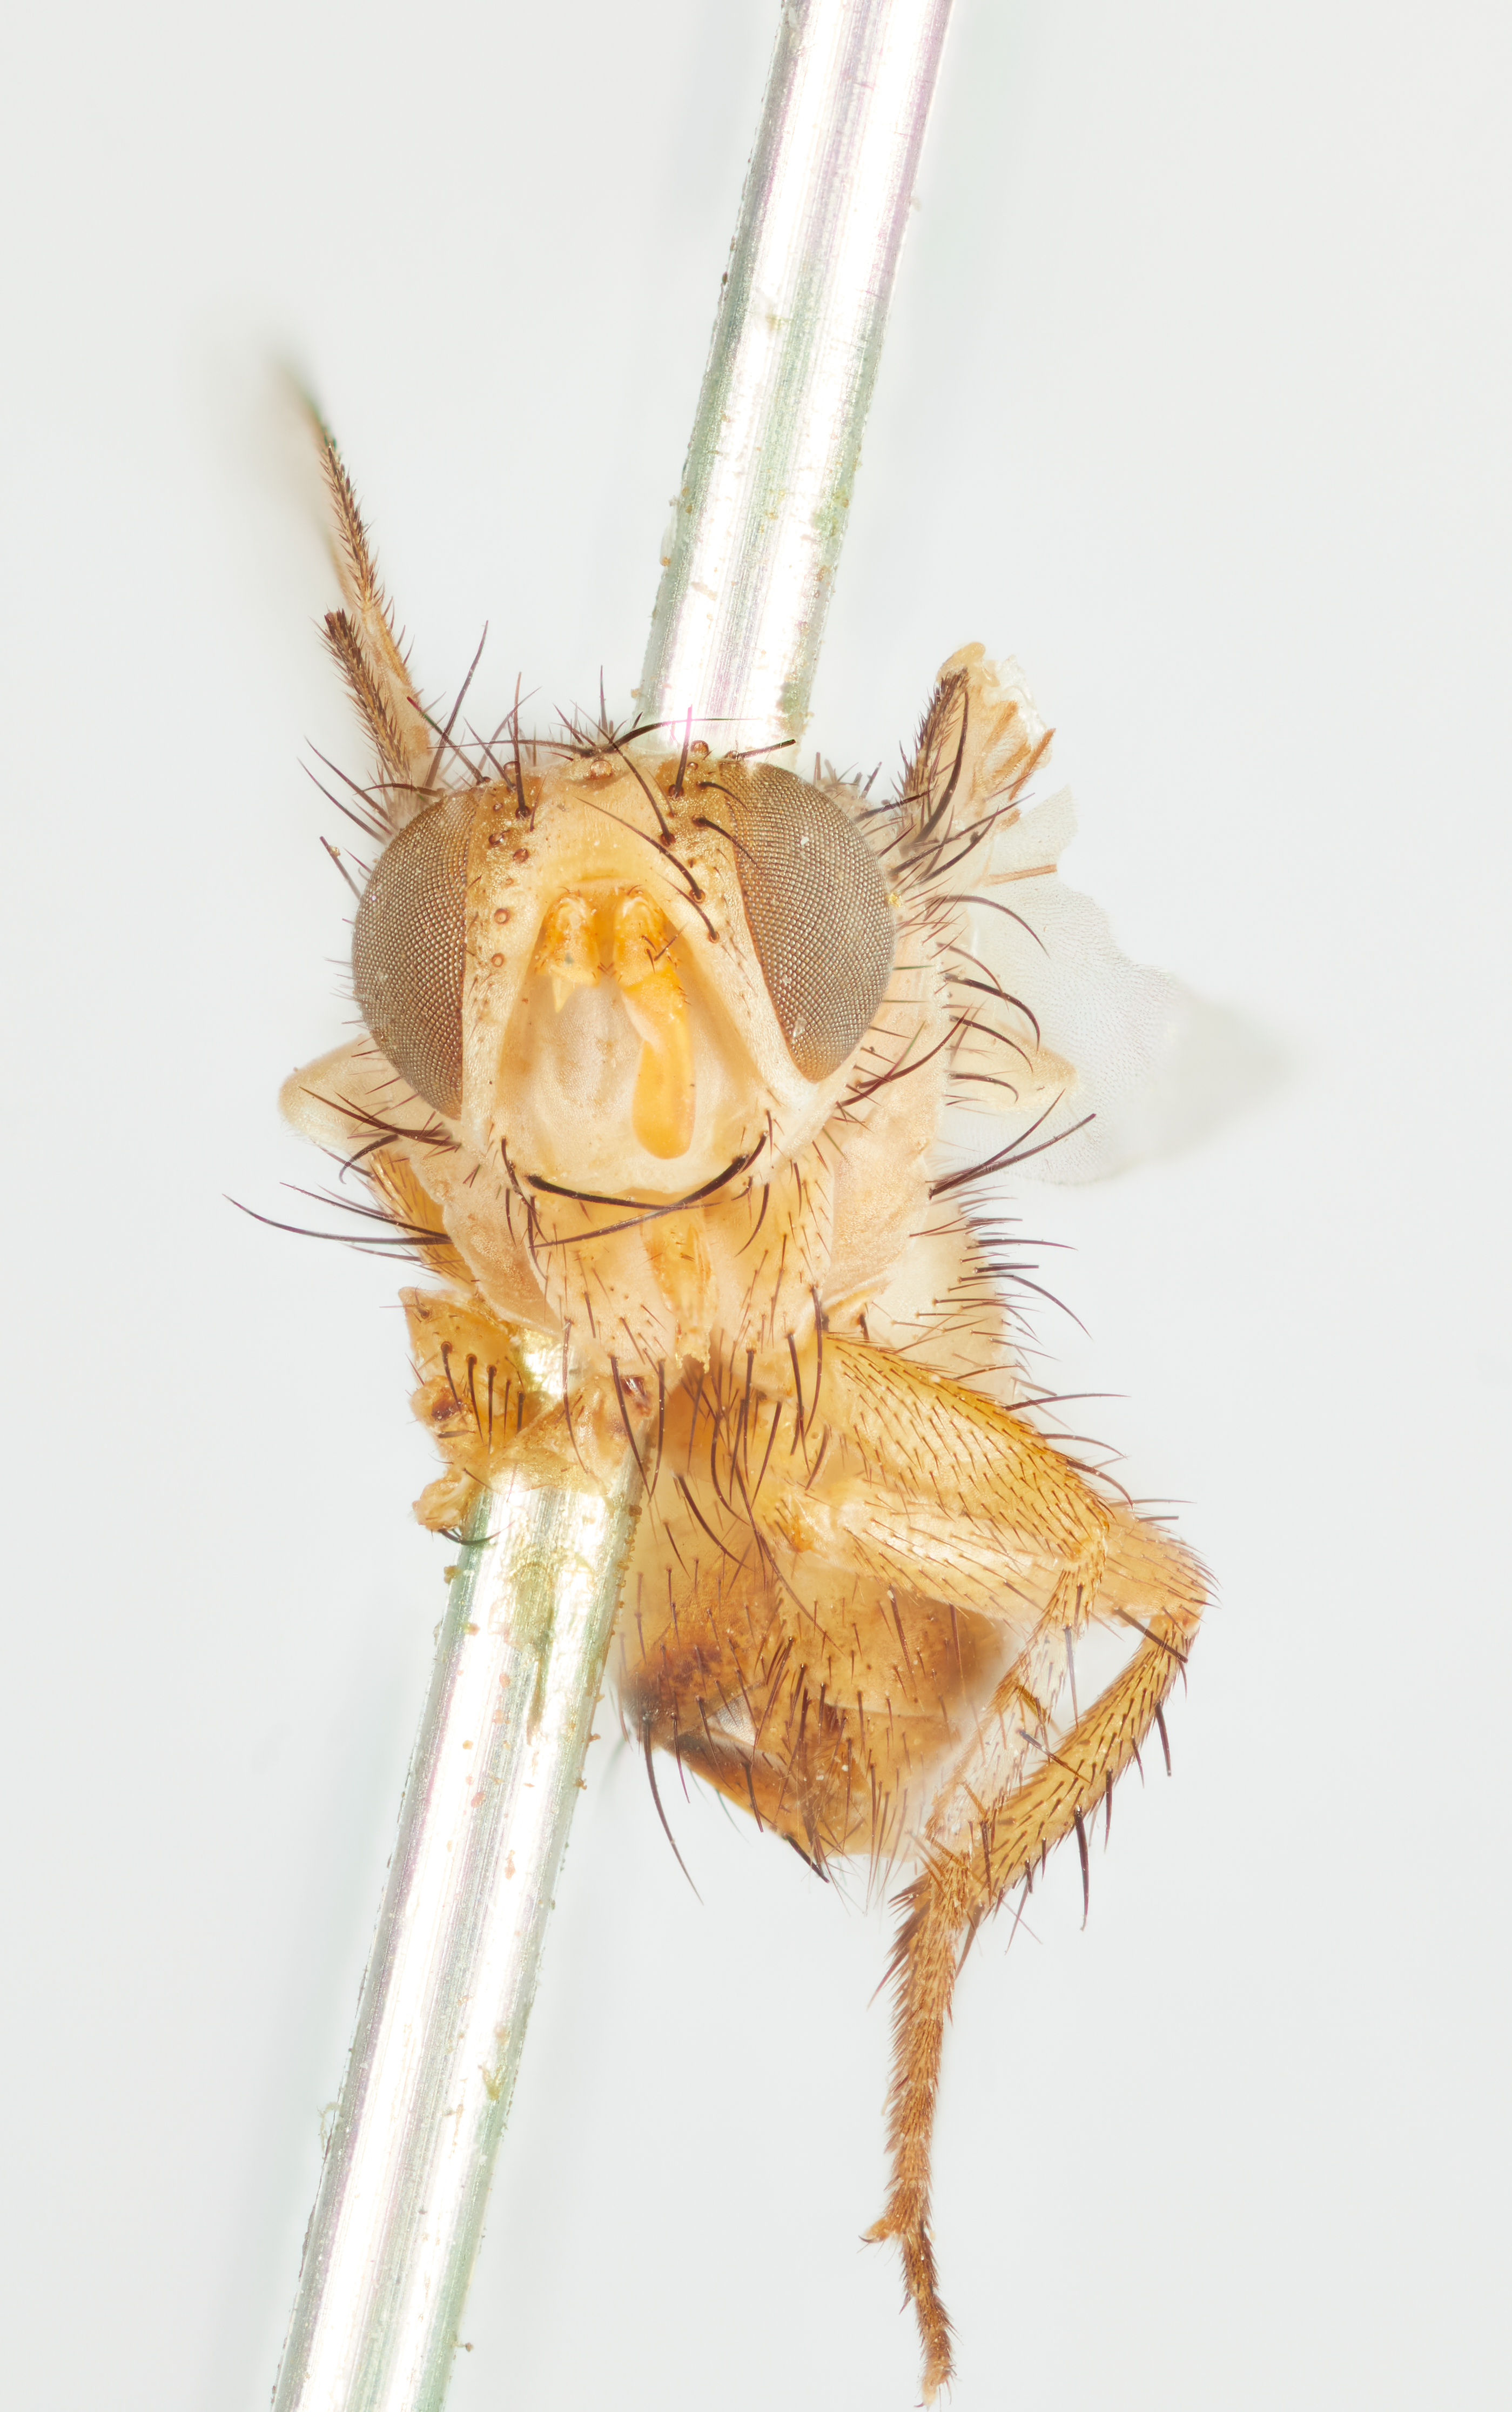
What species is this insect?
Actia palloris
